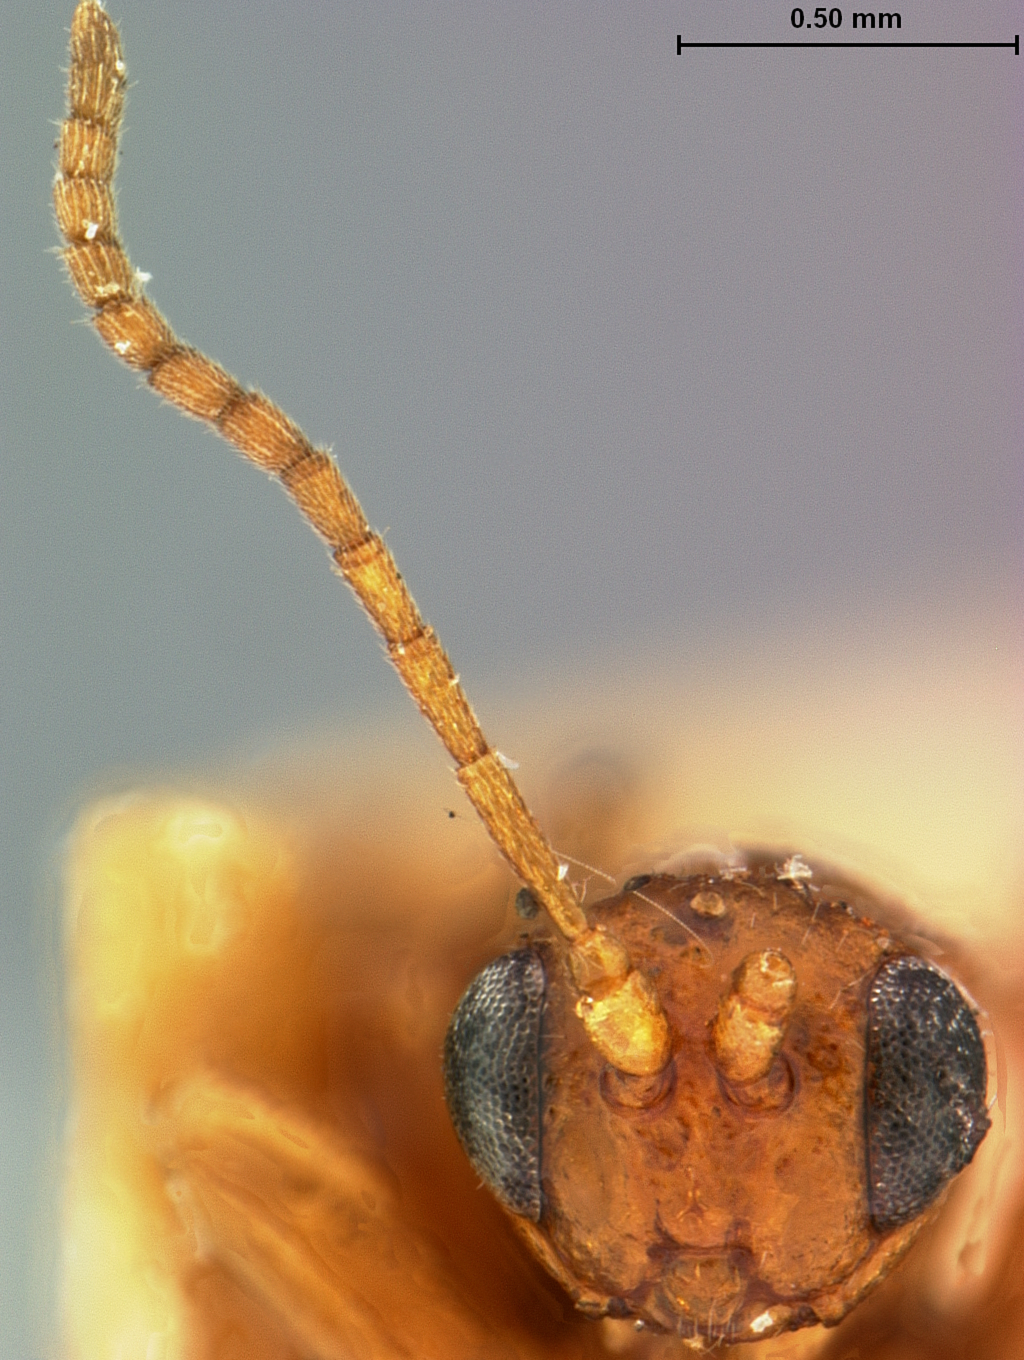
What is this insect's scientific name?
Biorhiza mellea
